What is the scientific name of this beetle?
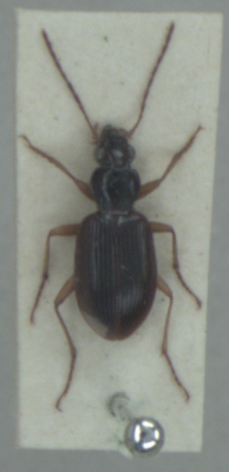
Paranchus albipes
